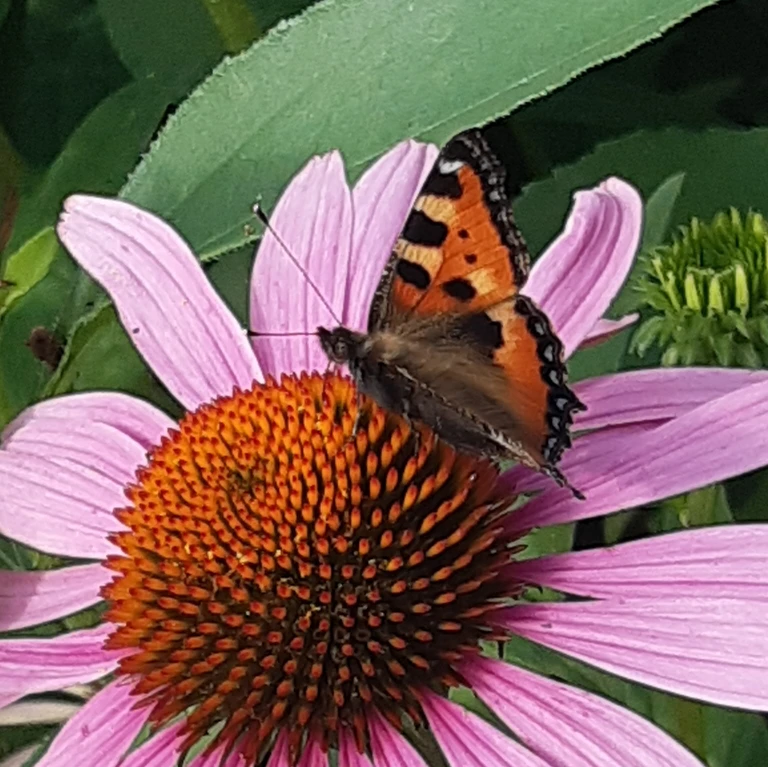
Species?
Aglais urticae
